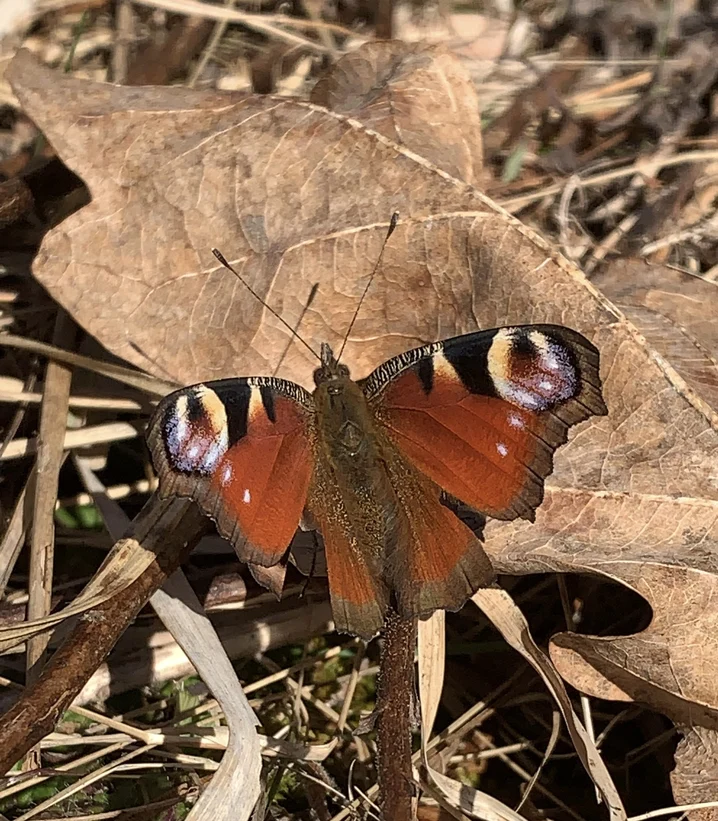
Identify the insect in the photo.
Aglais io
